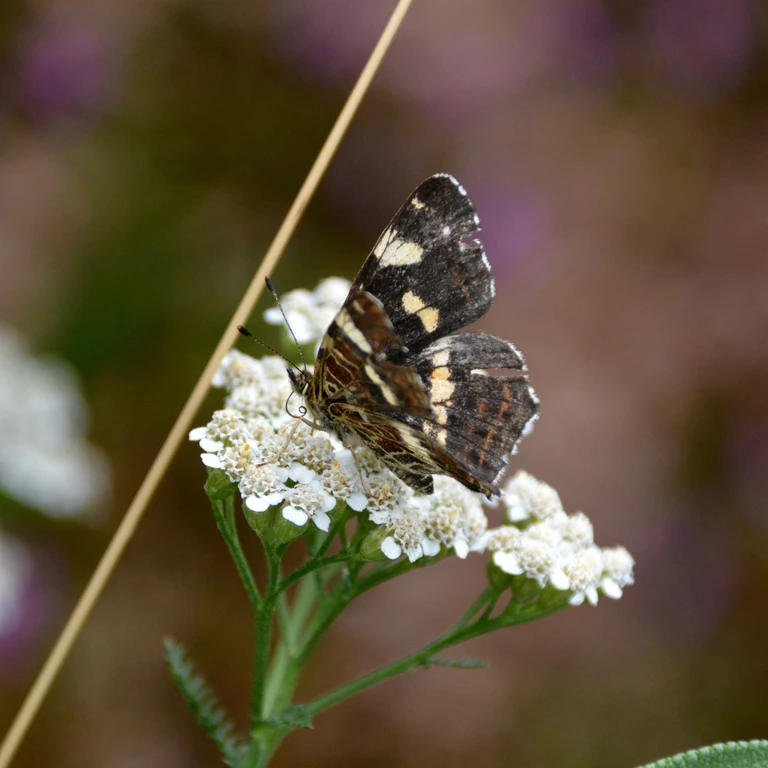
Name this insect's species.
Araschnia levana
